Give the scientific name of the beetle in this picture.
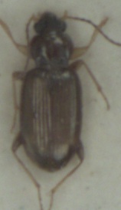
Bembidion lunatum
